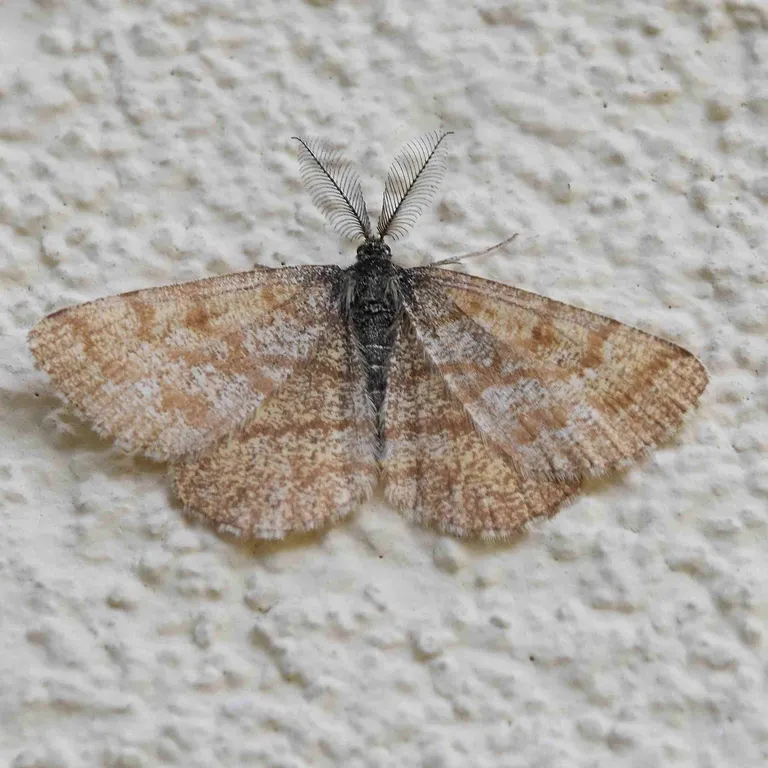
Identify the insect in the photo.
Ematurga atomaria
